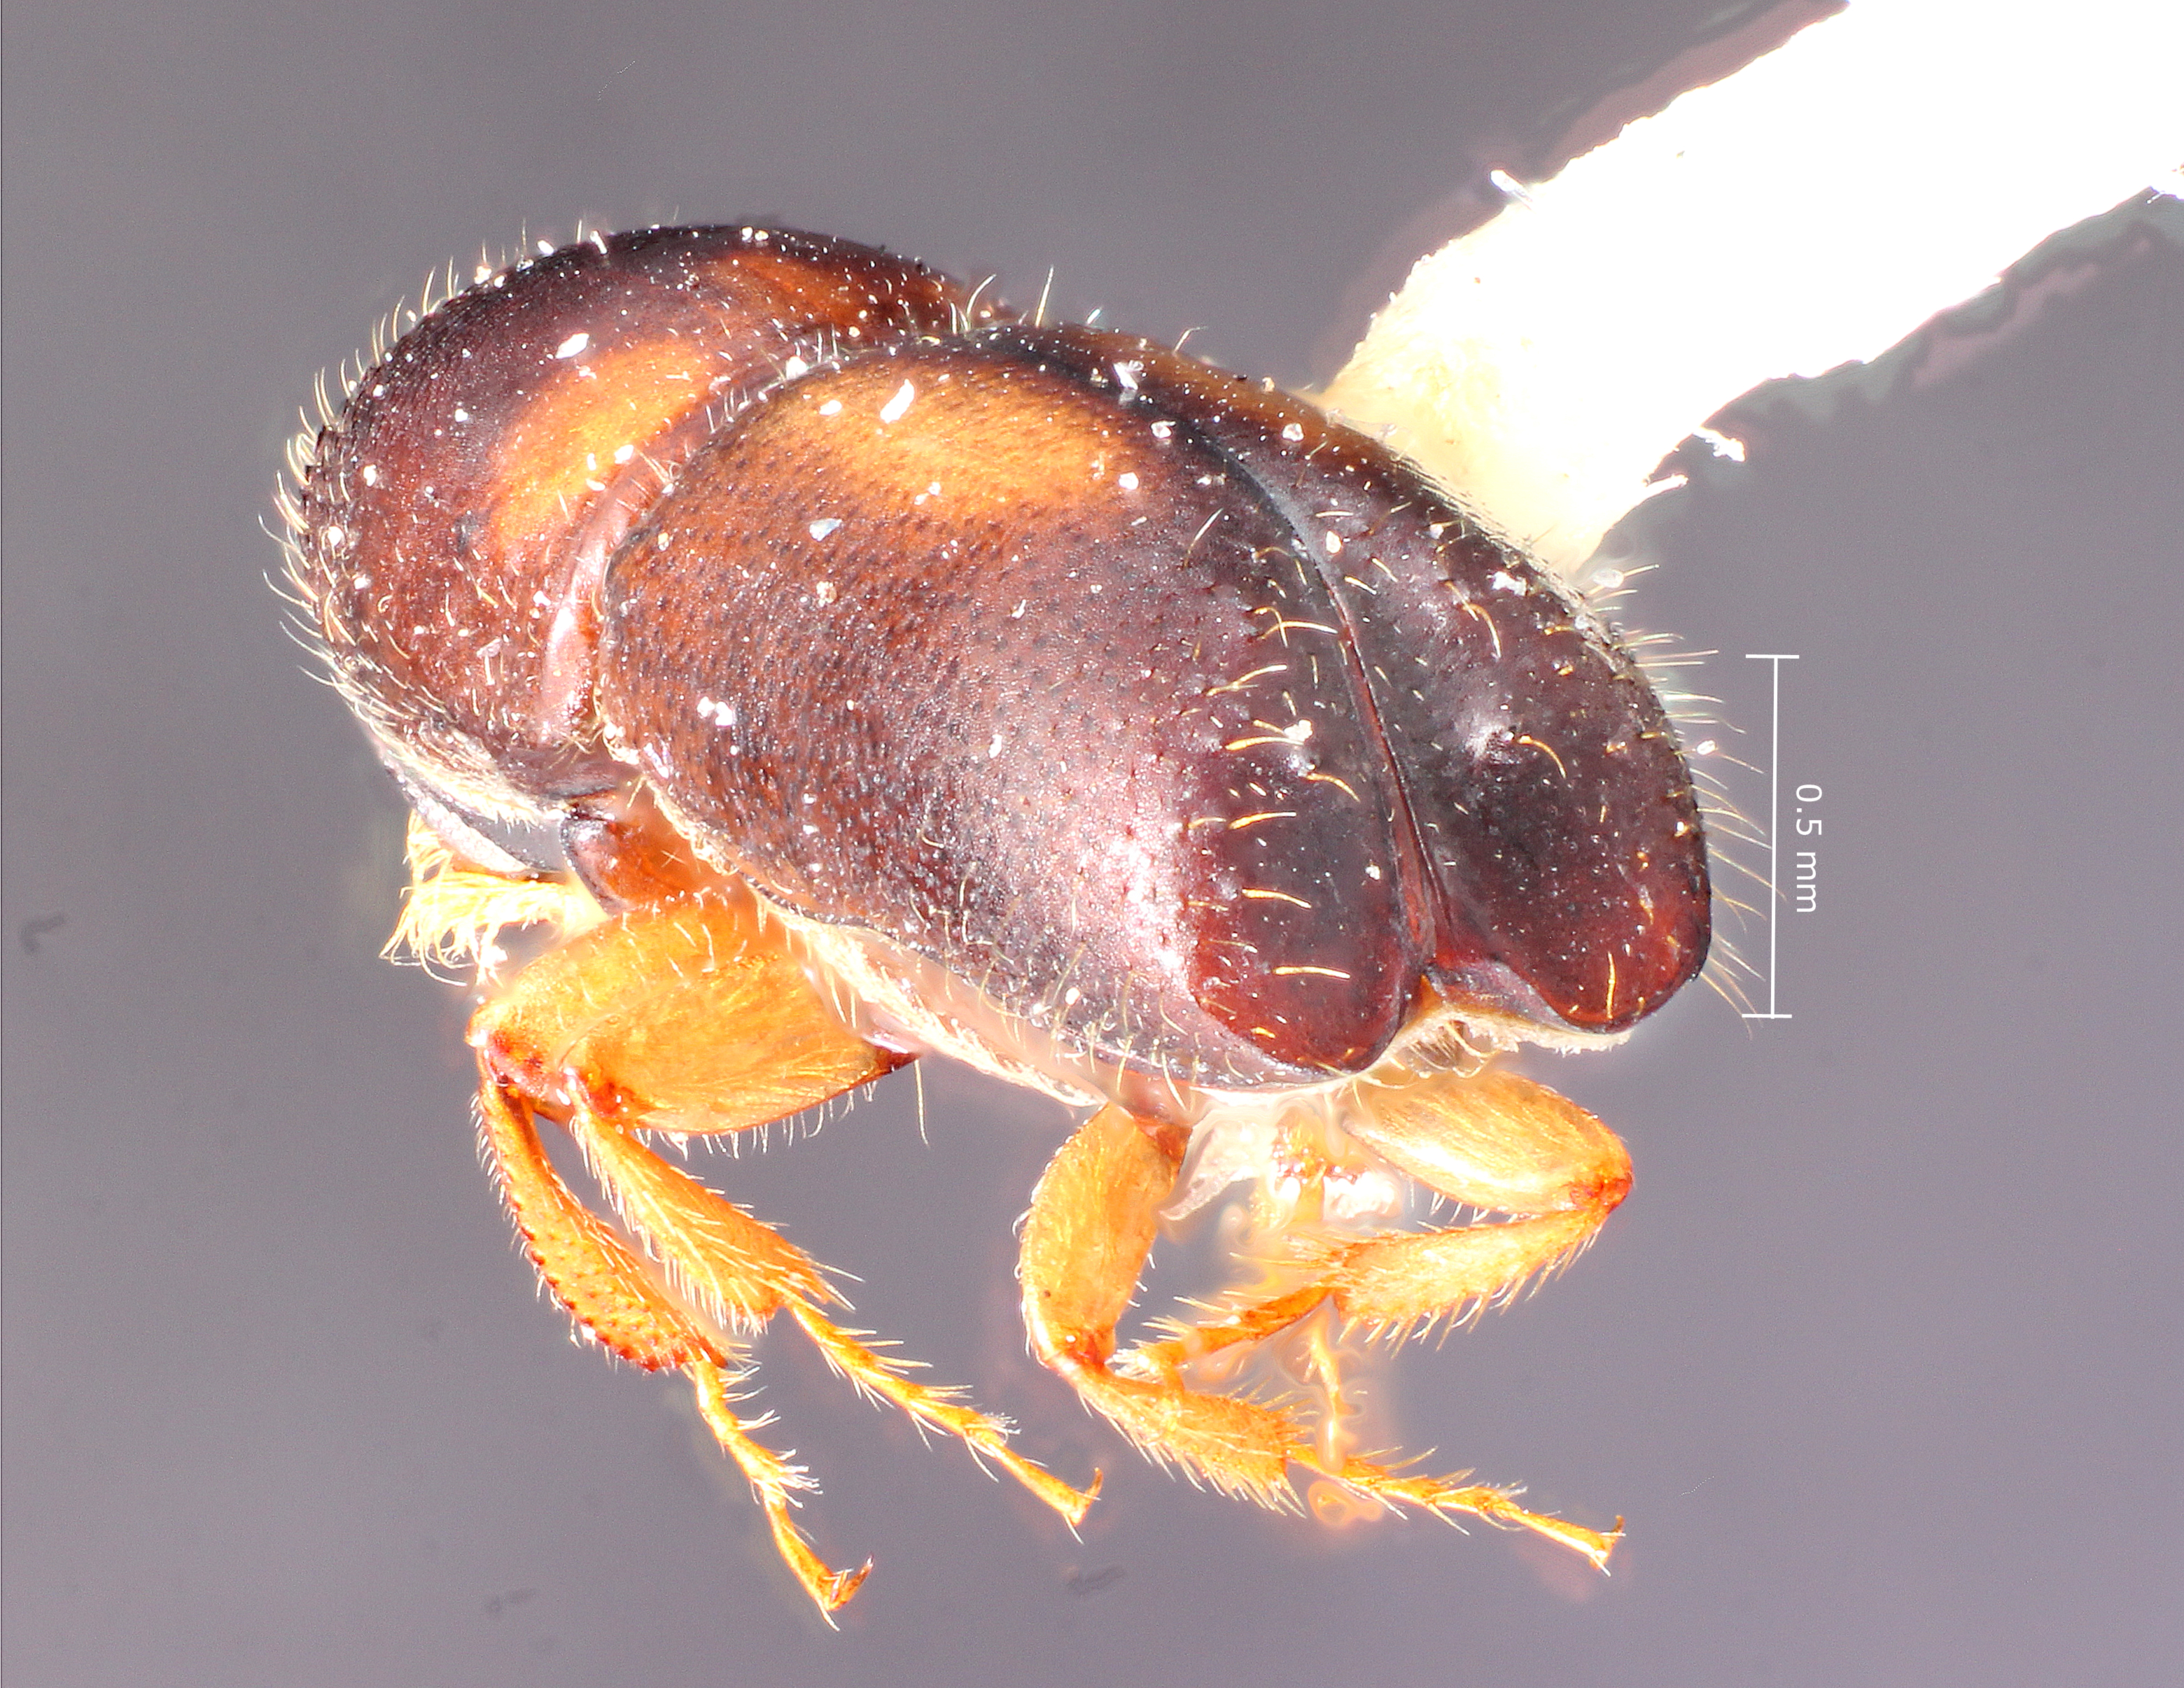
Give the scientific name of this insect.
Monarthrum bicolor
